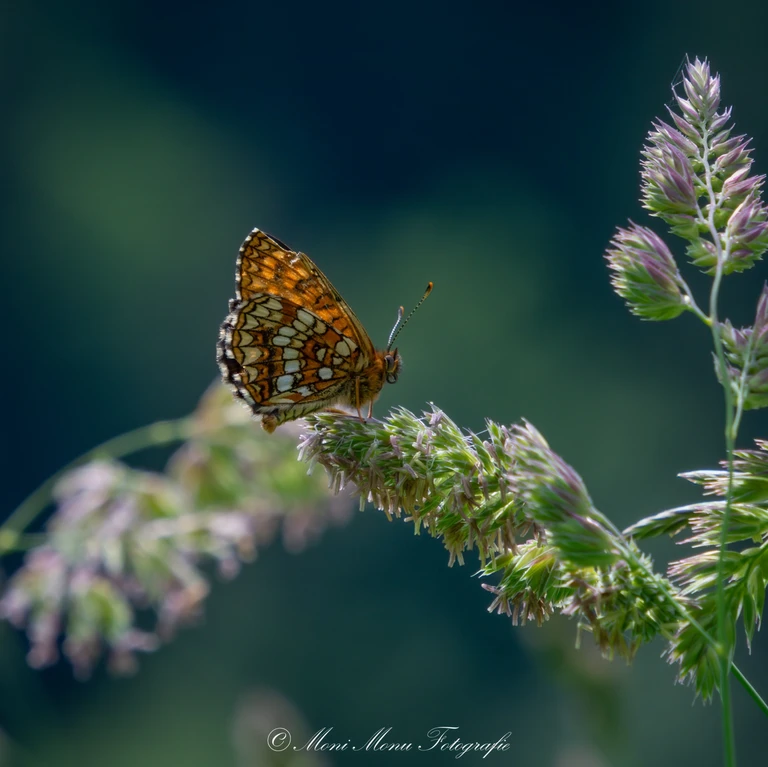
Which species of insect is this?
Melitaea diamina
